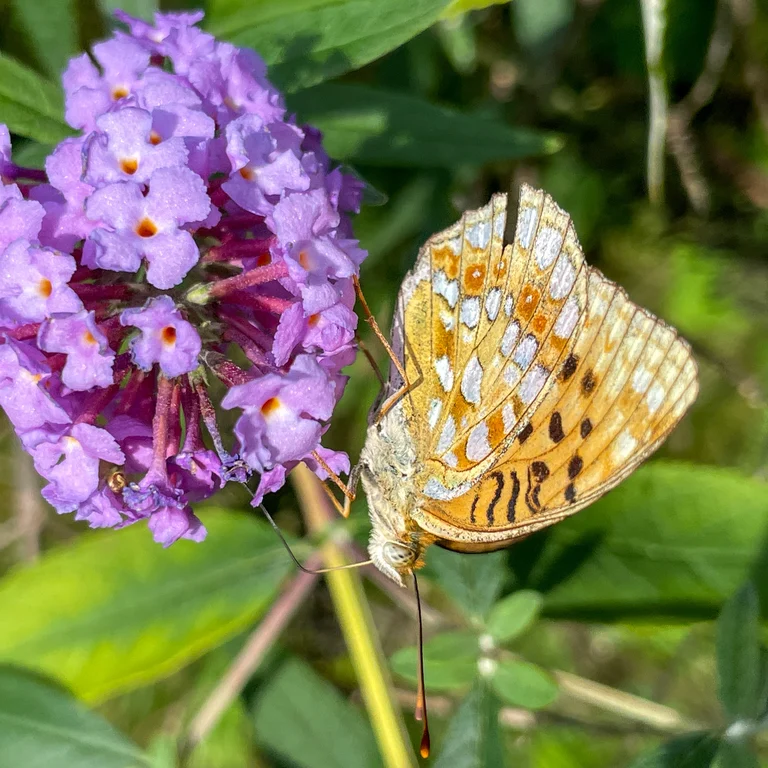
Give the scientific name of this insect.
Fabriciana adippe
